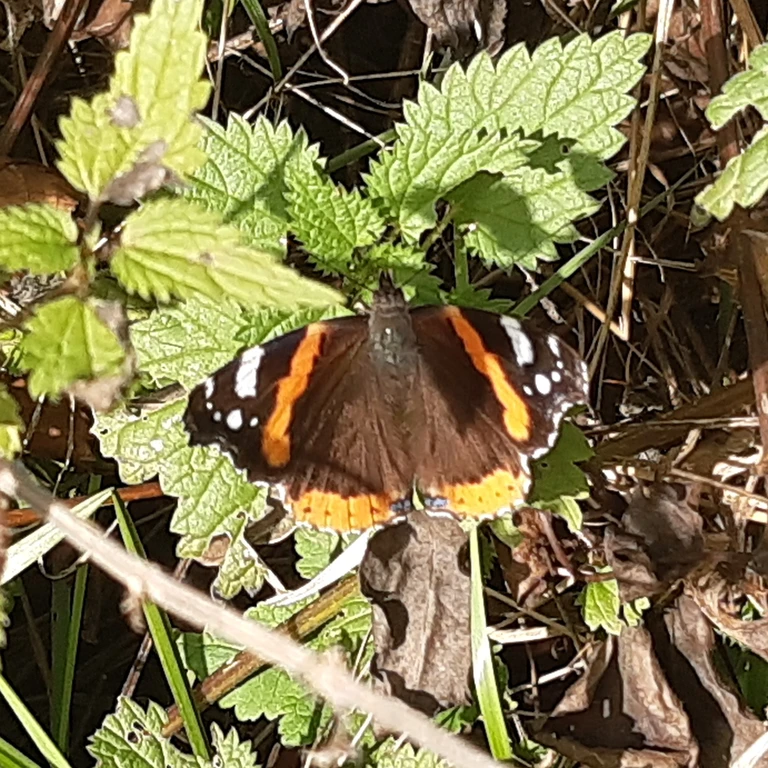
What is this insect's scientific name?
Vanessa atalanta
